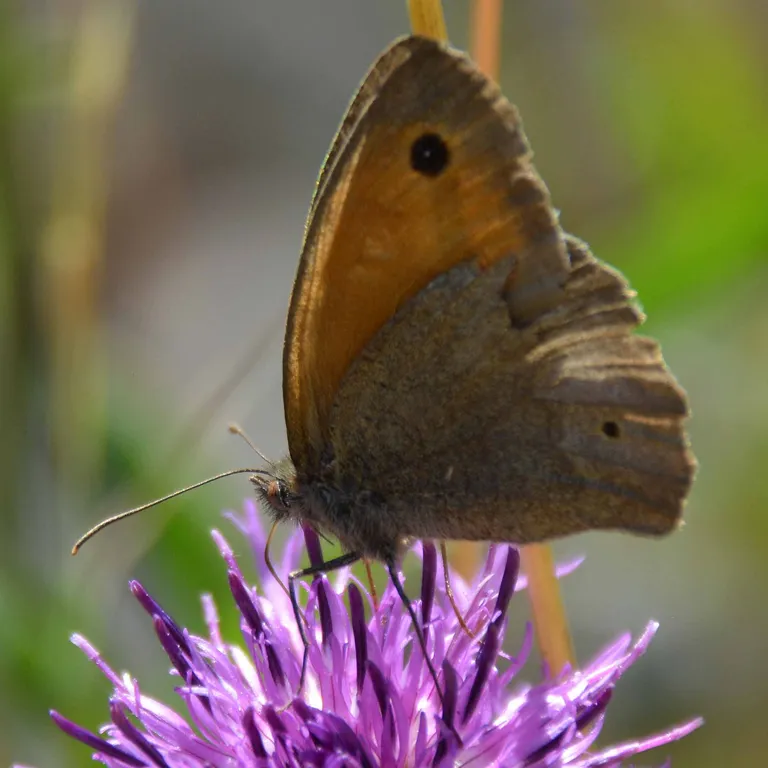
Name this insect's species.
Maniola jurtina
